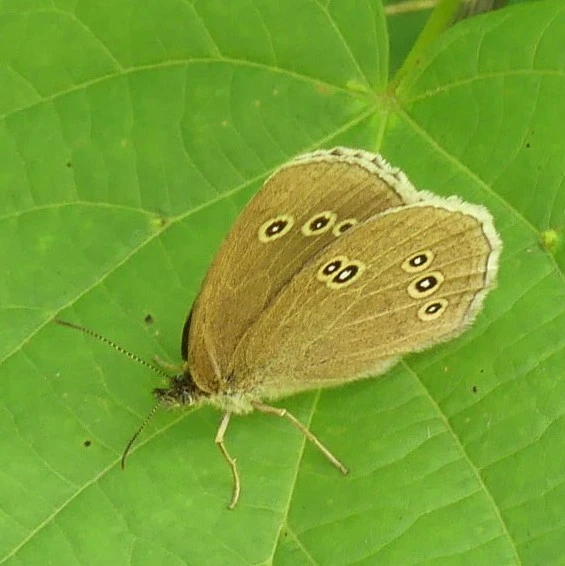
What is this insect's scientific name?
Aphantopus hyperantus
